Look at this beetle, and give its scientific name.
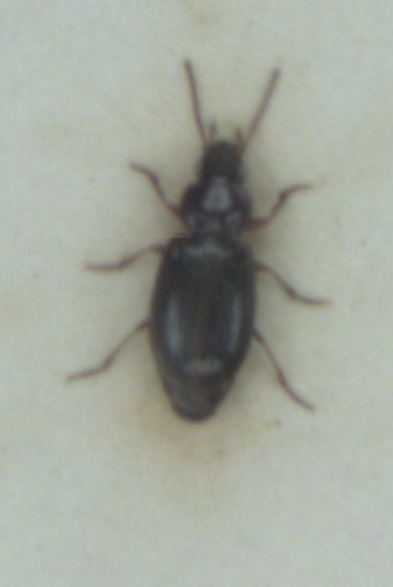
Bradycellus ruficollis
